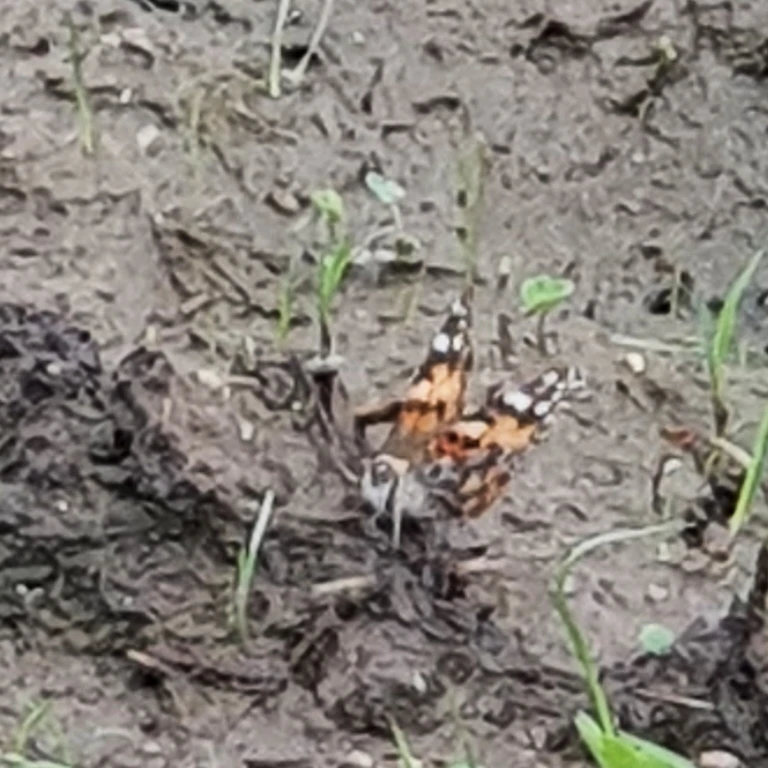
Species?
Vanessa cardui
